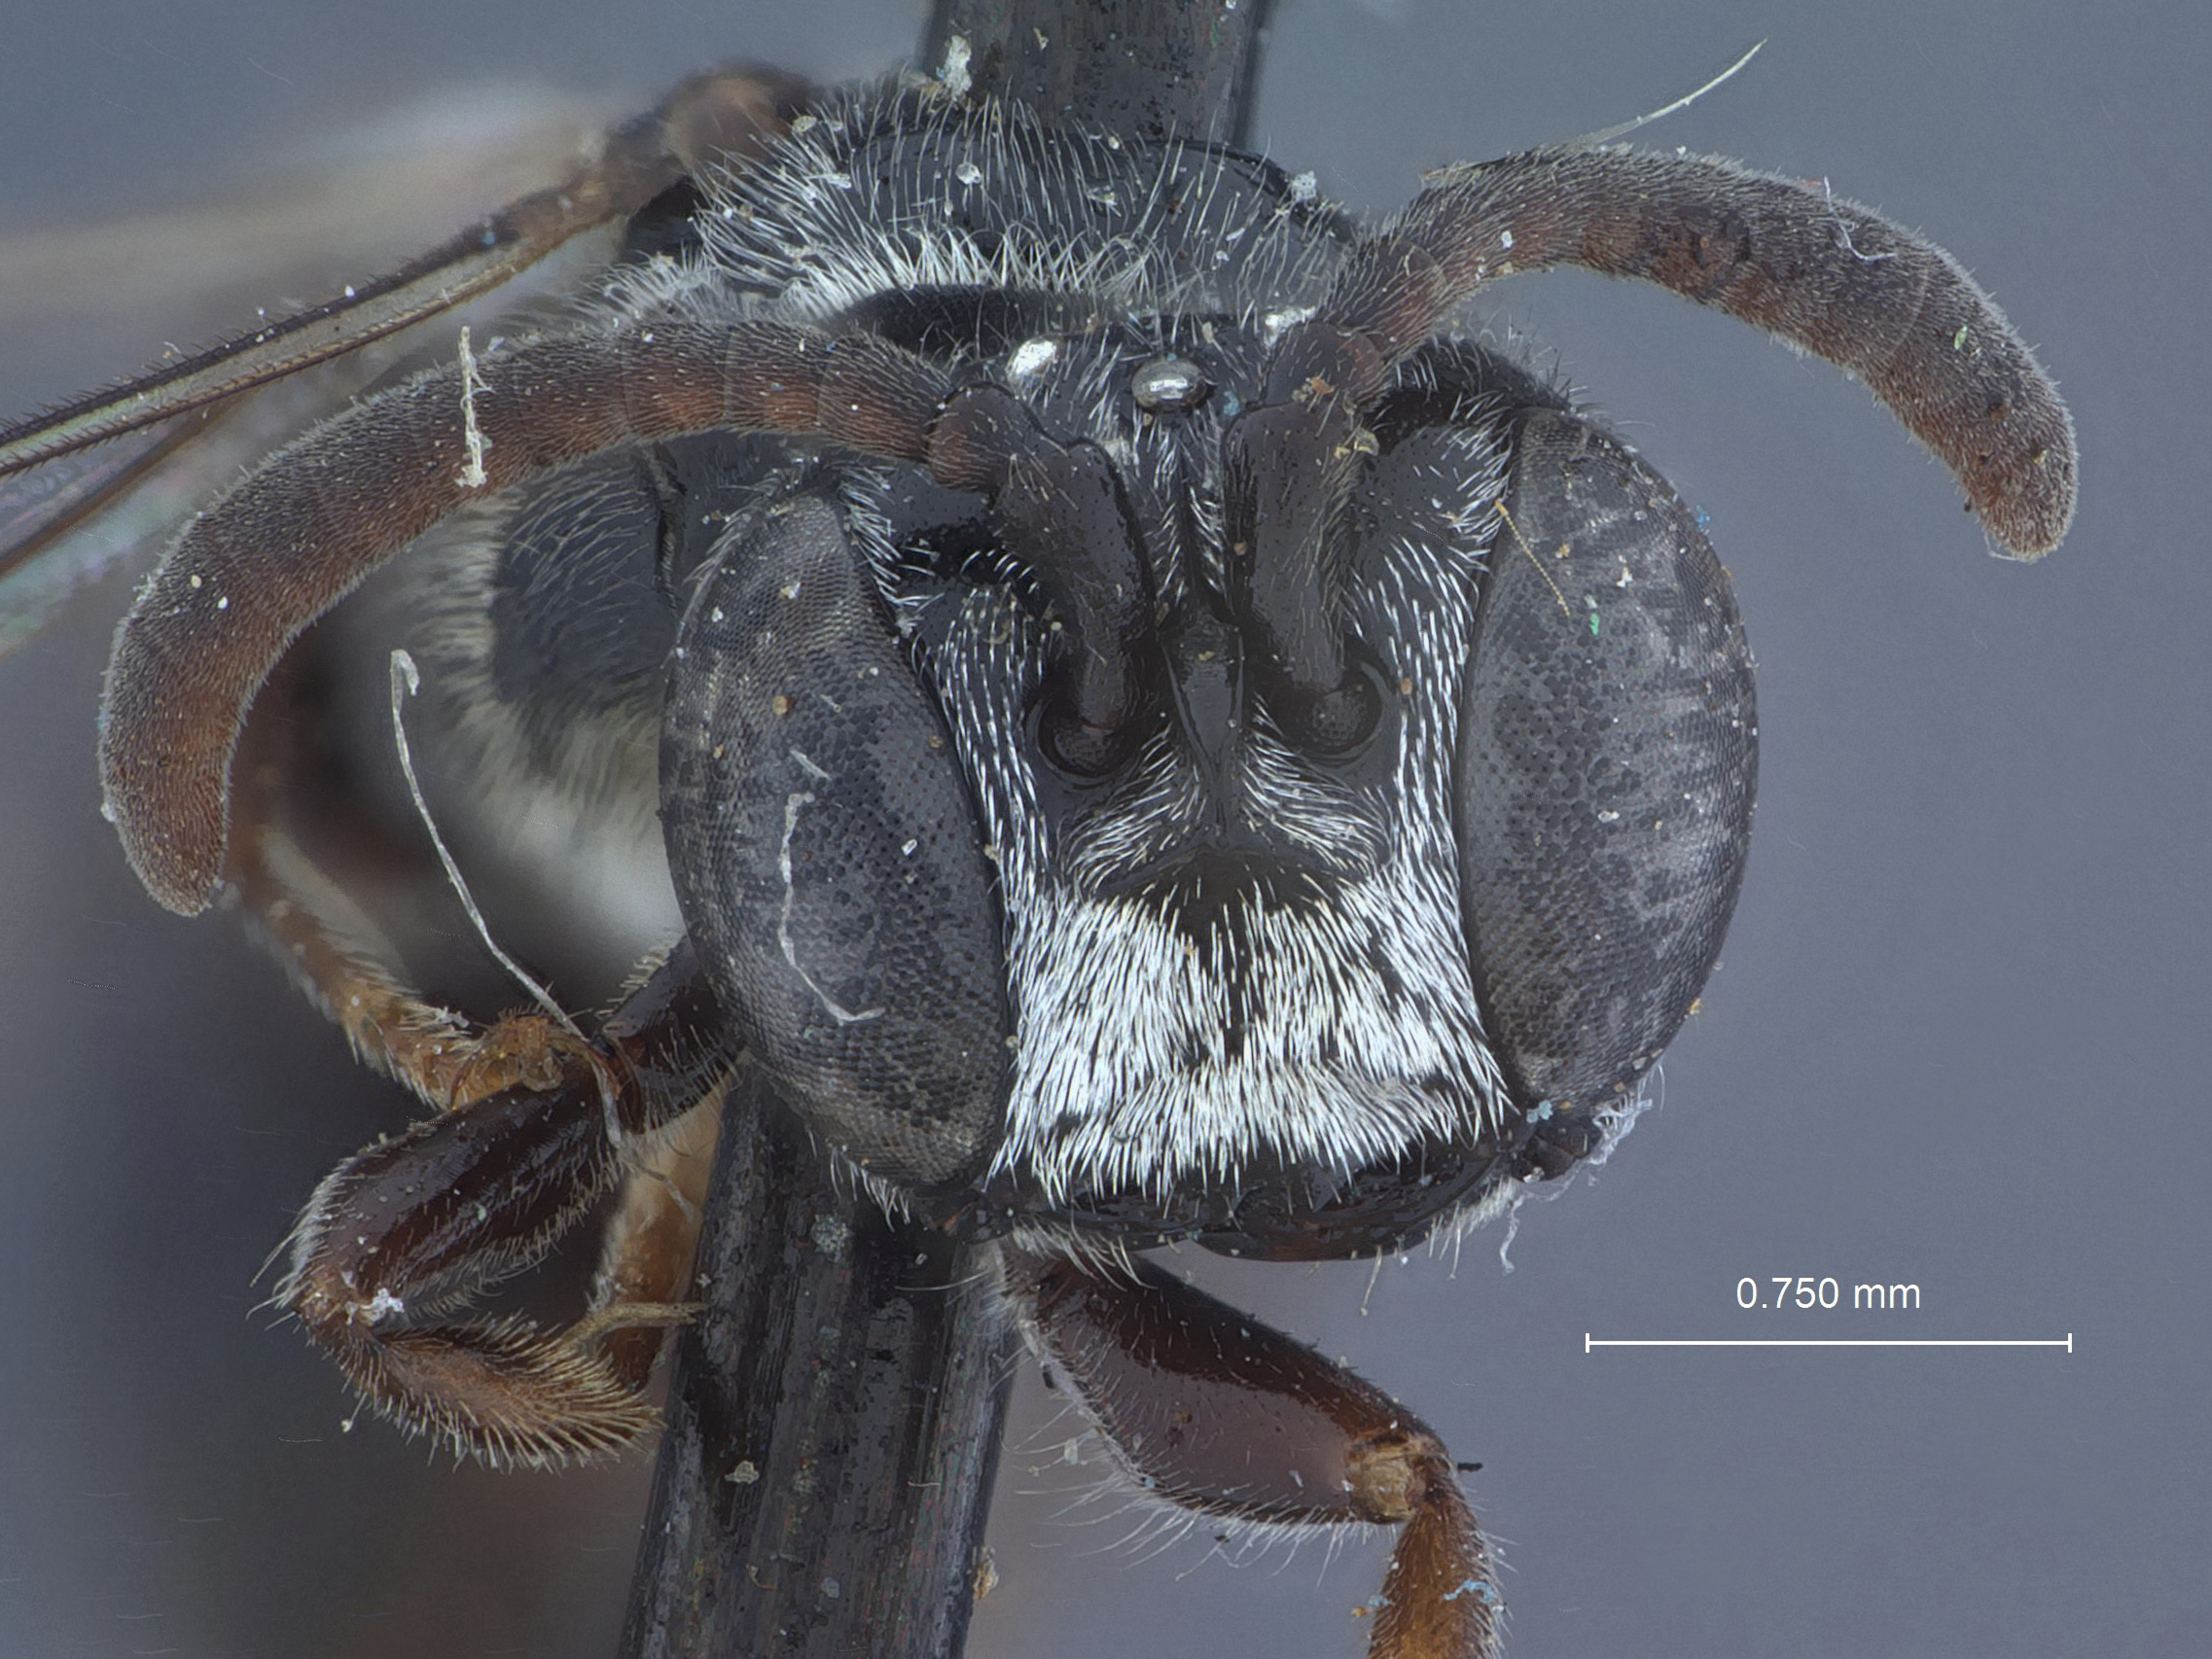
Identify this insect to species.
Diodontus corusanigrns
